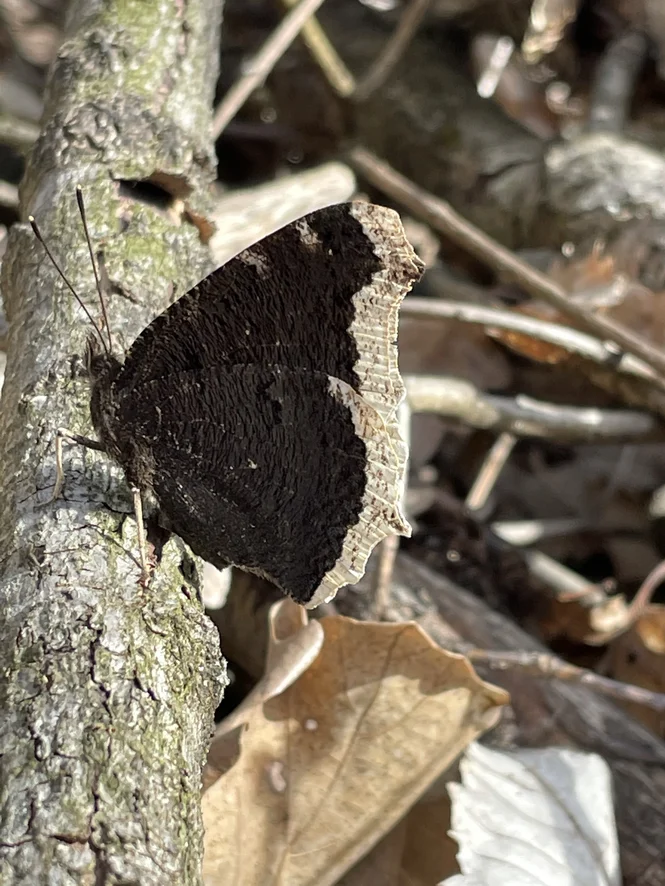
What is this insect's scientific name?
Nymphalis antiopa
